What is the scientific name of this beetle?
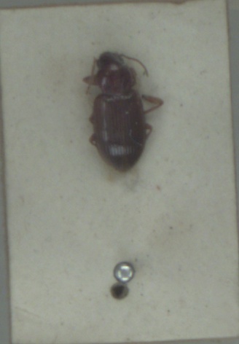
Bradycellus verbasci
